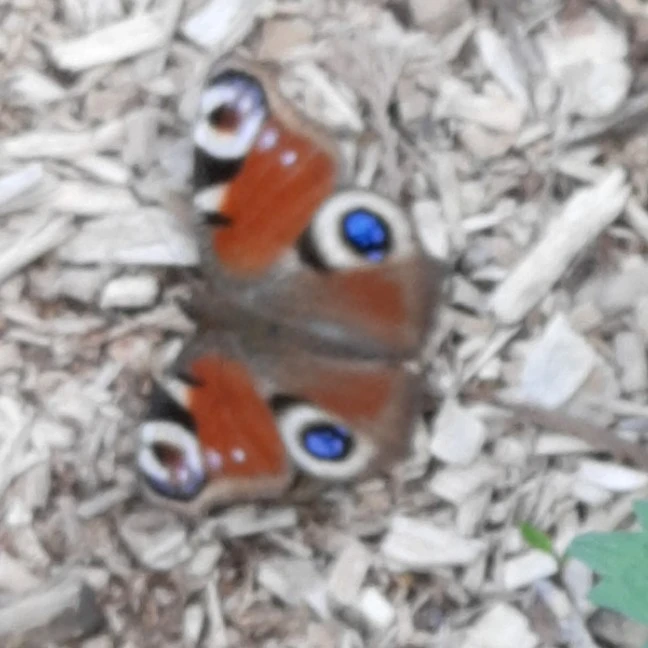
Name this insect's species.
Aglais io
